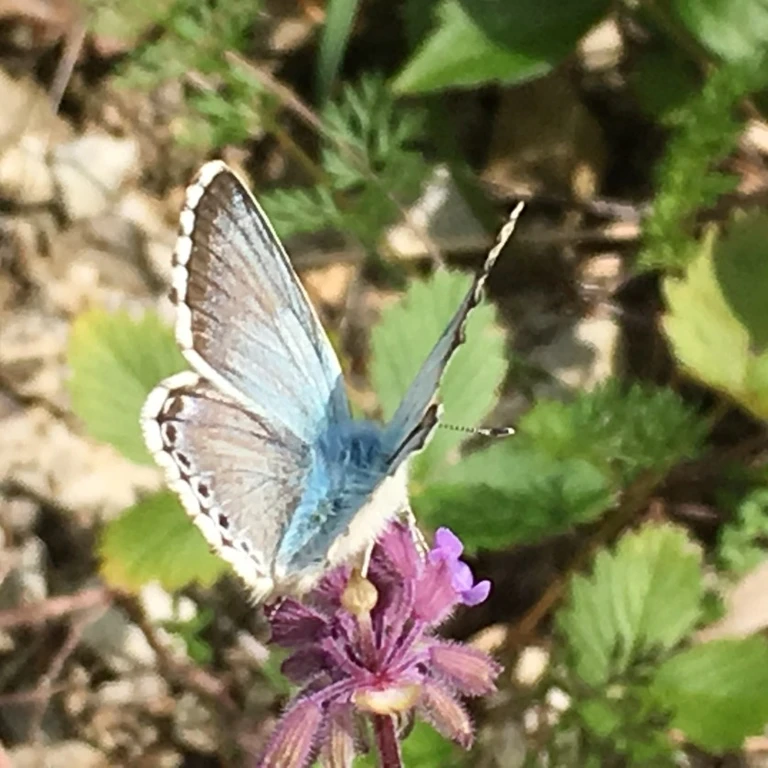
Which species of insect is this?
Lysandra coridon
